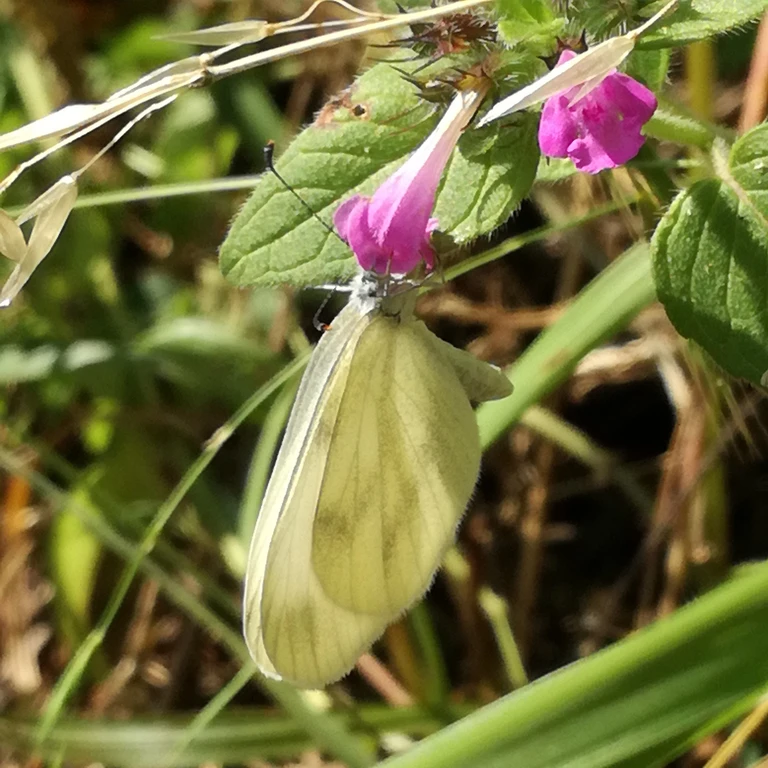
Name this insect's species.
Leptidea sinapis/juvernica
